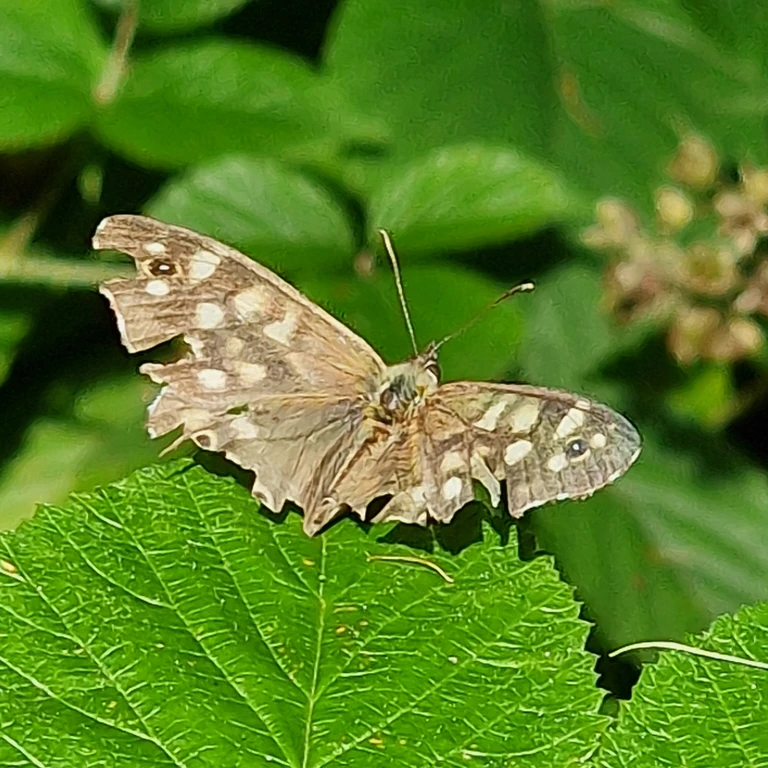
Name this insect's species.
Pararge aegeria
